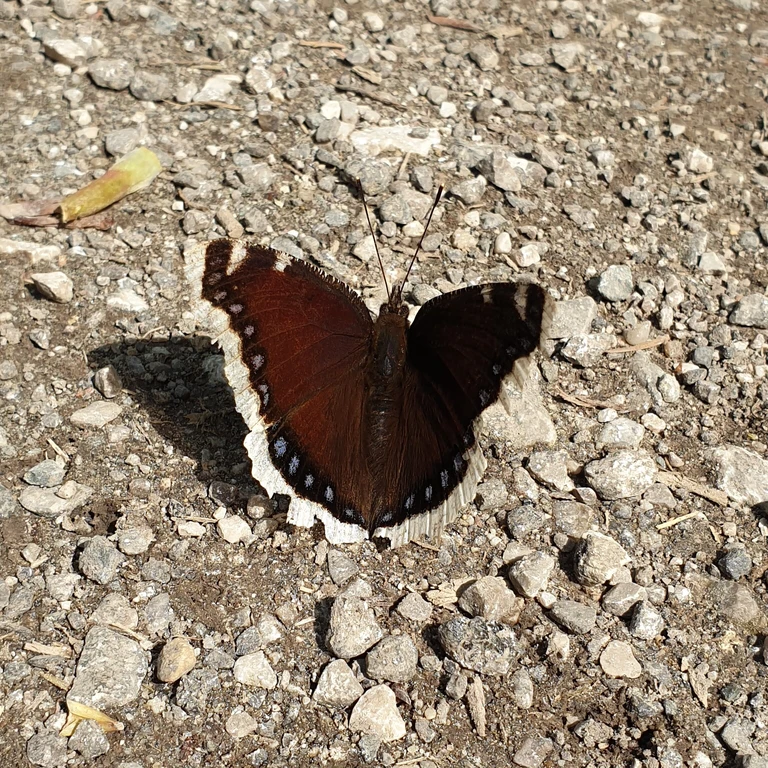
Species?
Nymphalis antiopa
